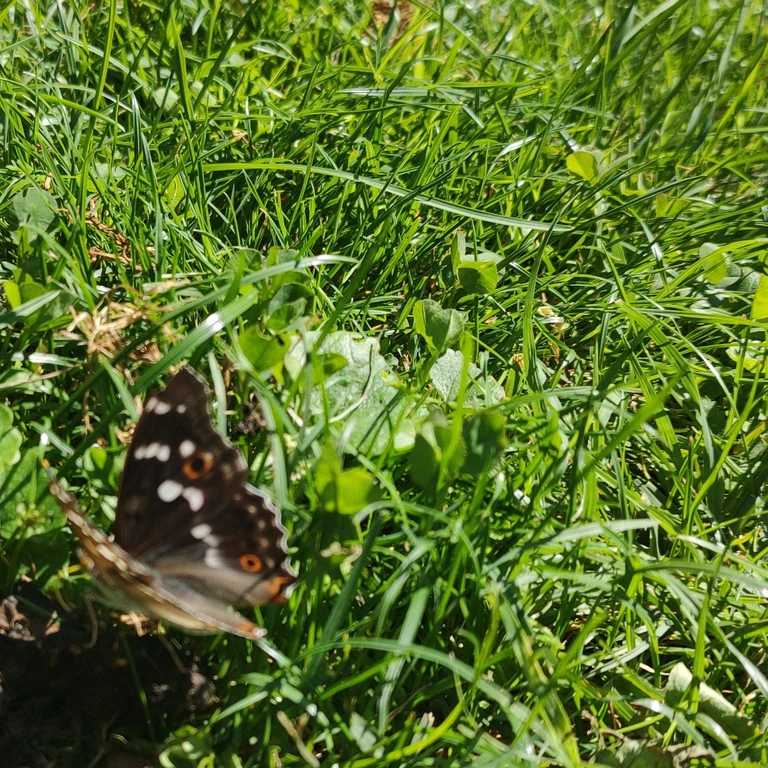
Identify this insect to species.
Apatura ilia
